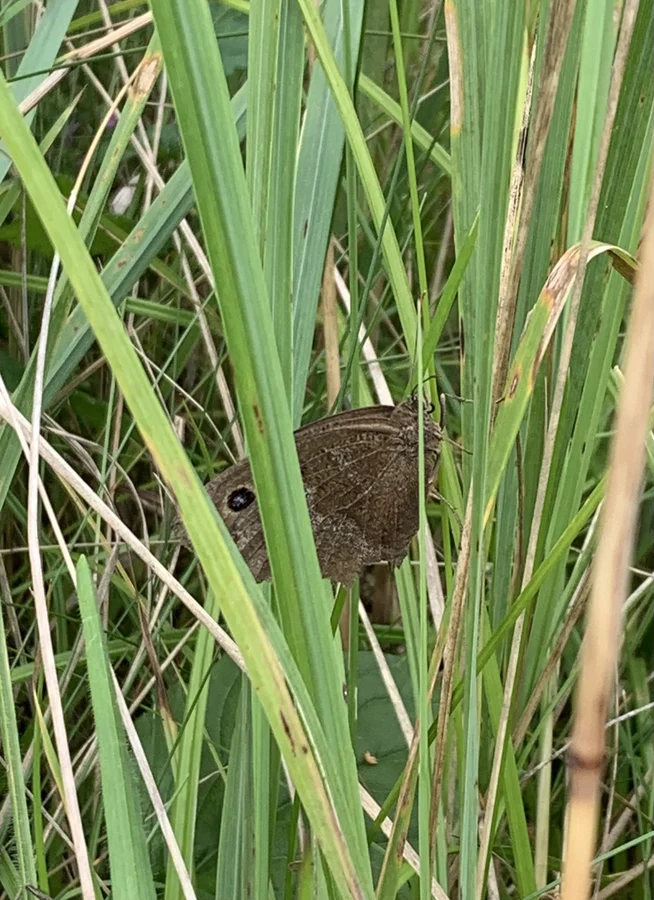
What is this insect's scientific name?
Minois dryas
